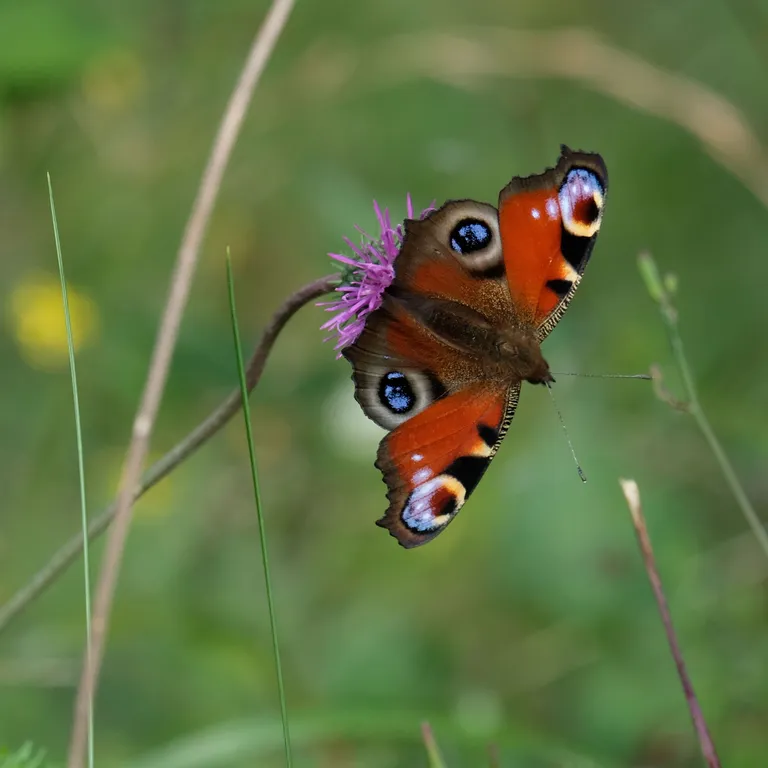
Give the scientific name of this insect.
Aglais io
